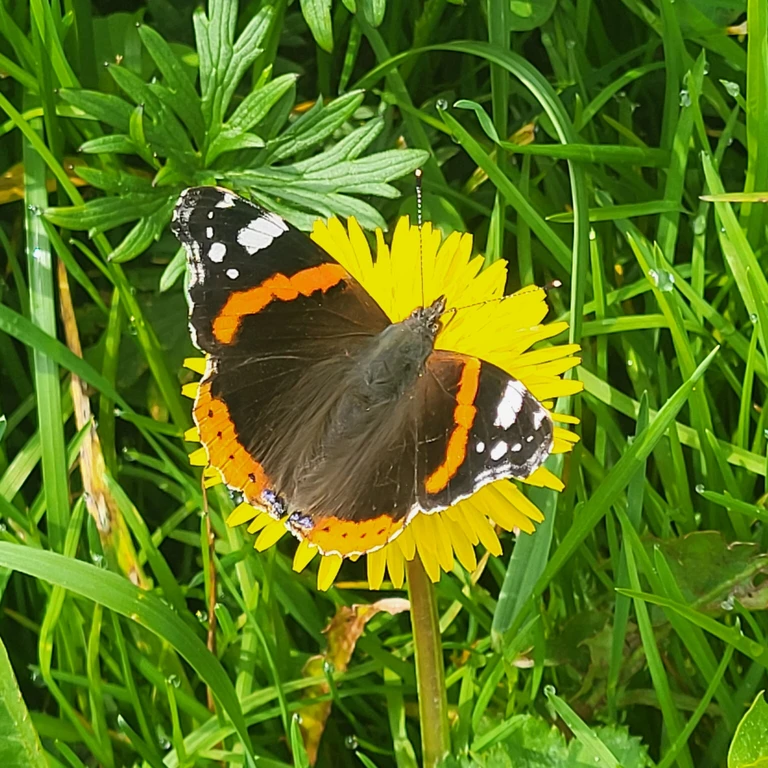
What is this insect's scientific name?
Vanessa atalanta
